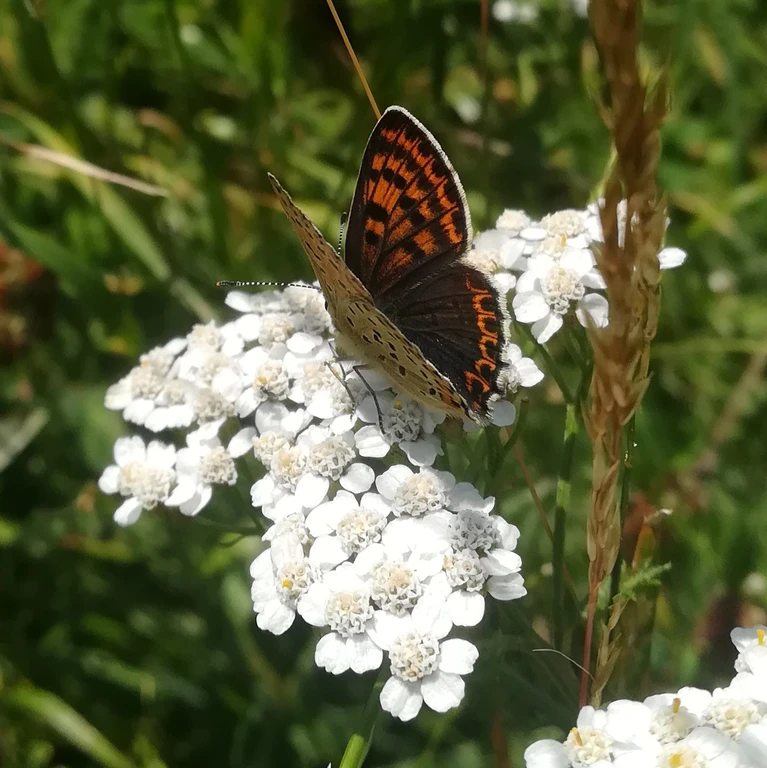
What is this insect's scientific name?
Lycaena tityrus (also Loweia tityrus)
